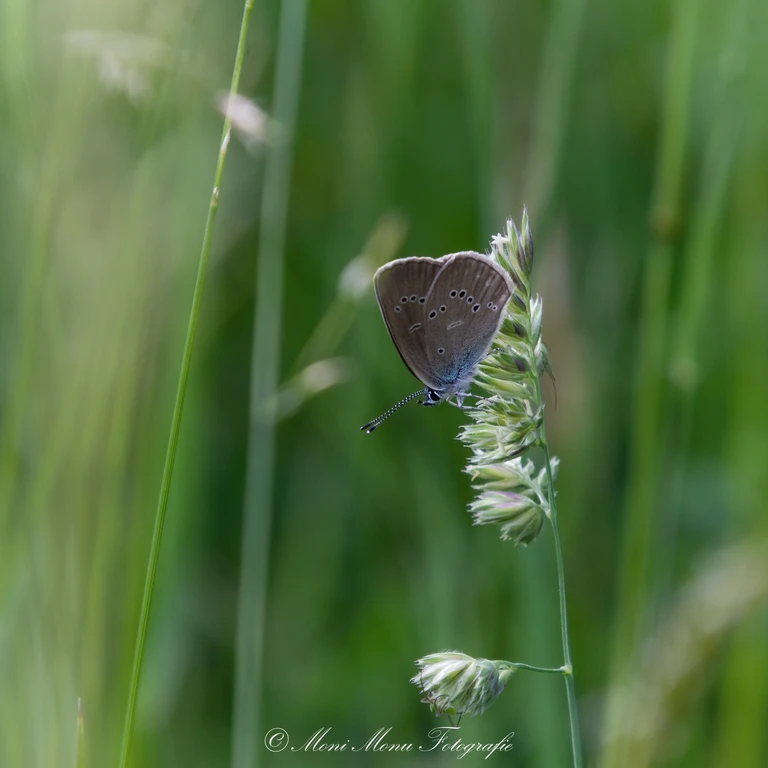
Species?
Cyaniris semiargus
